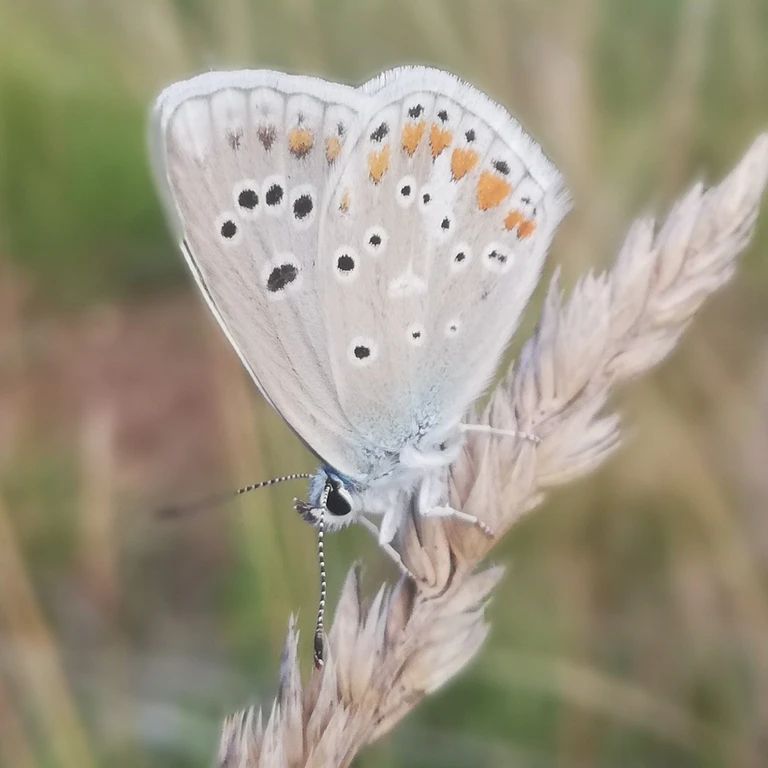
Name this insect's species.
Polyommatus dorylas
